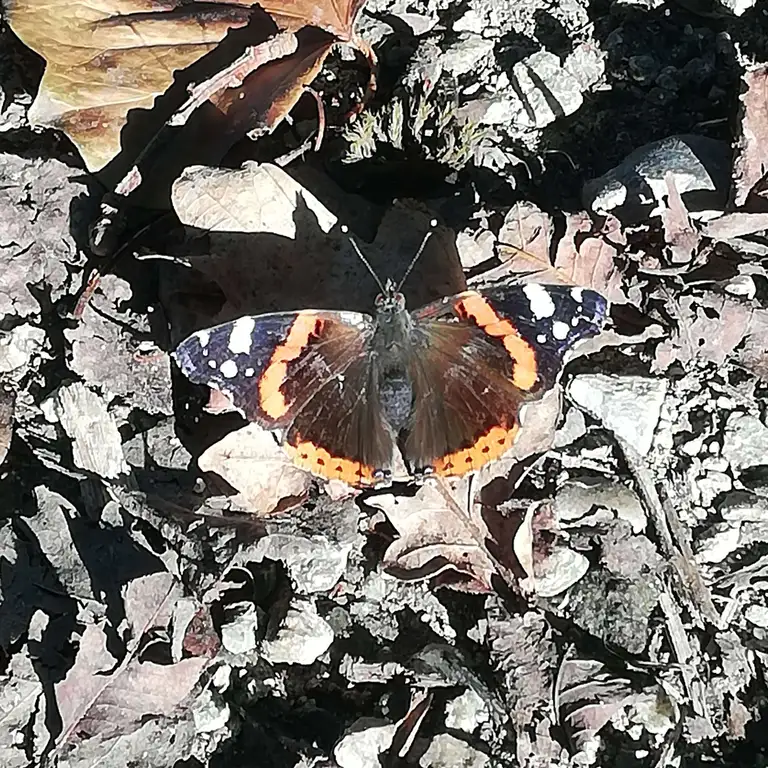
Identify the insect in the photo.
Vanessa atalanta
